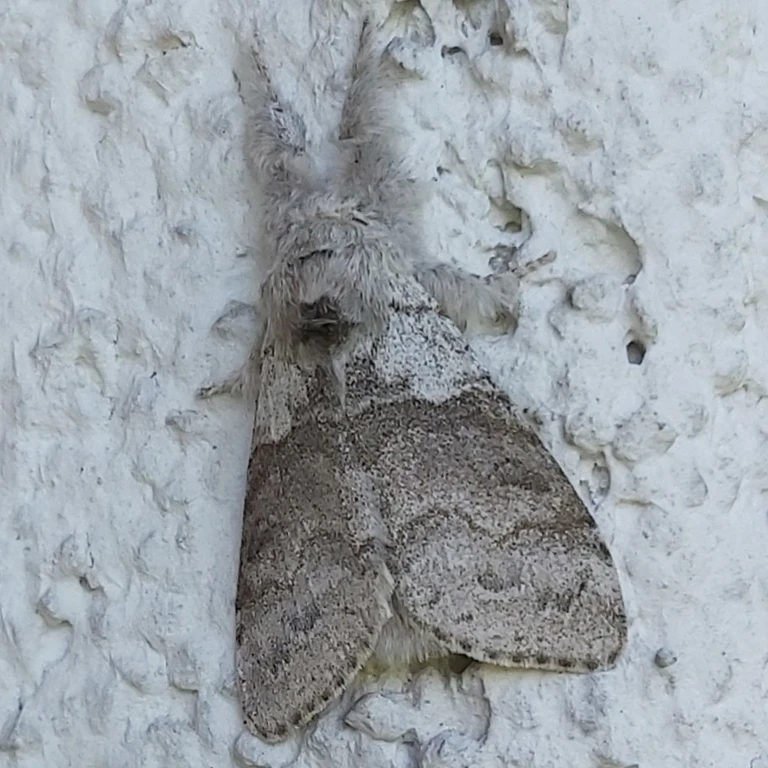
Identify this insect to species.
Calliteara pudibunda
